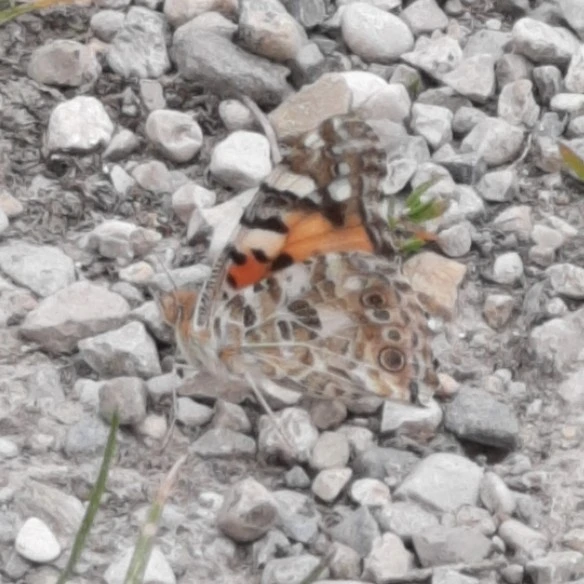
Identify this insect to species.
Vanessa cardui
